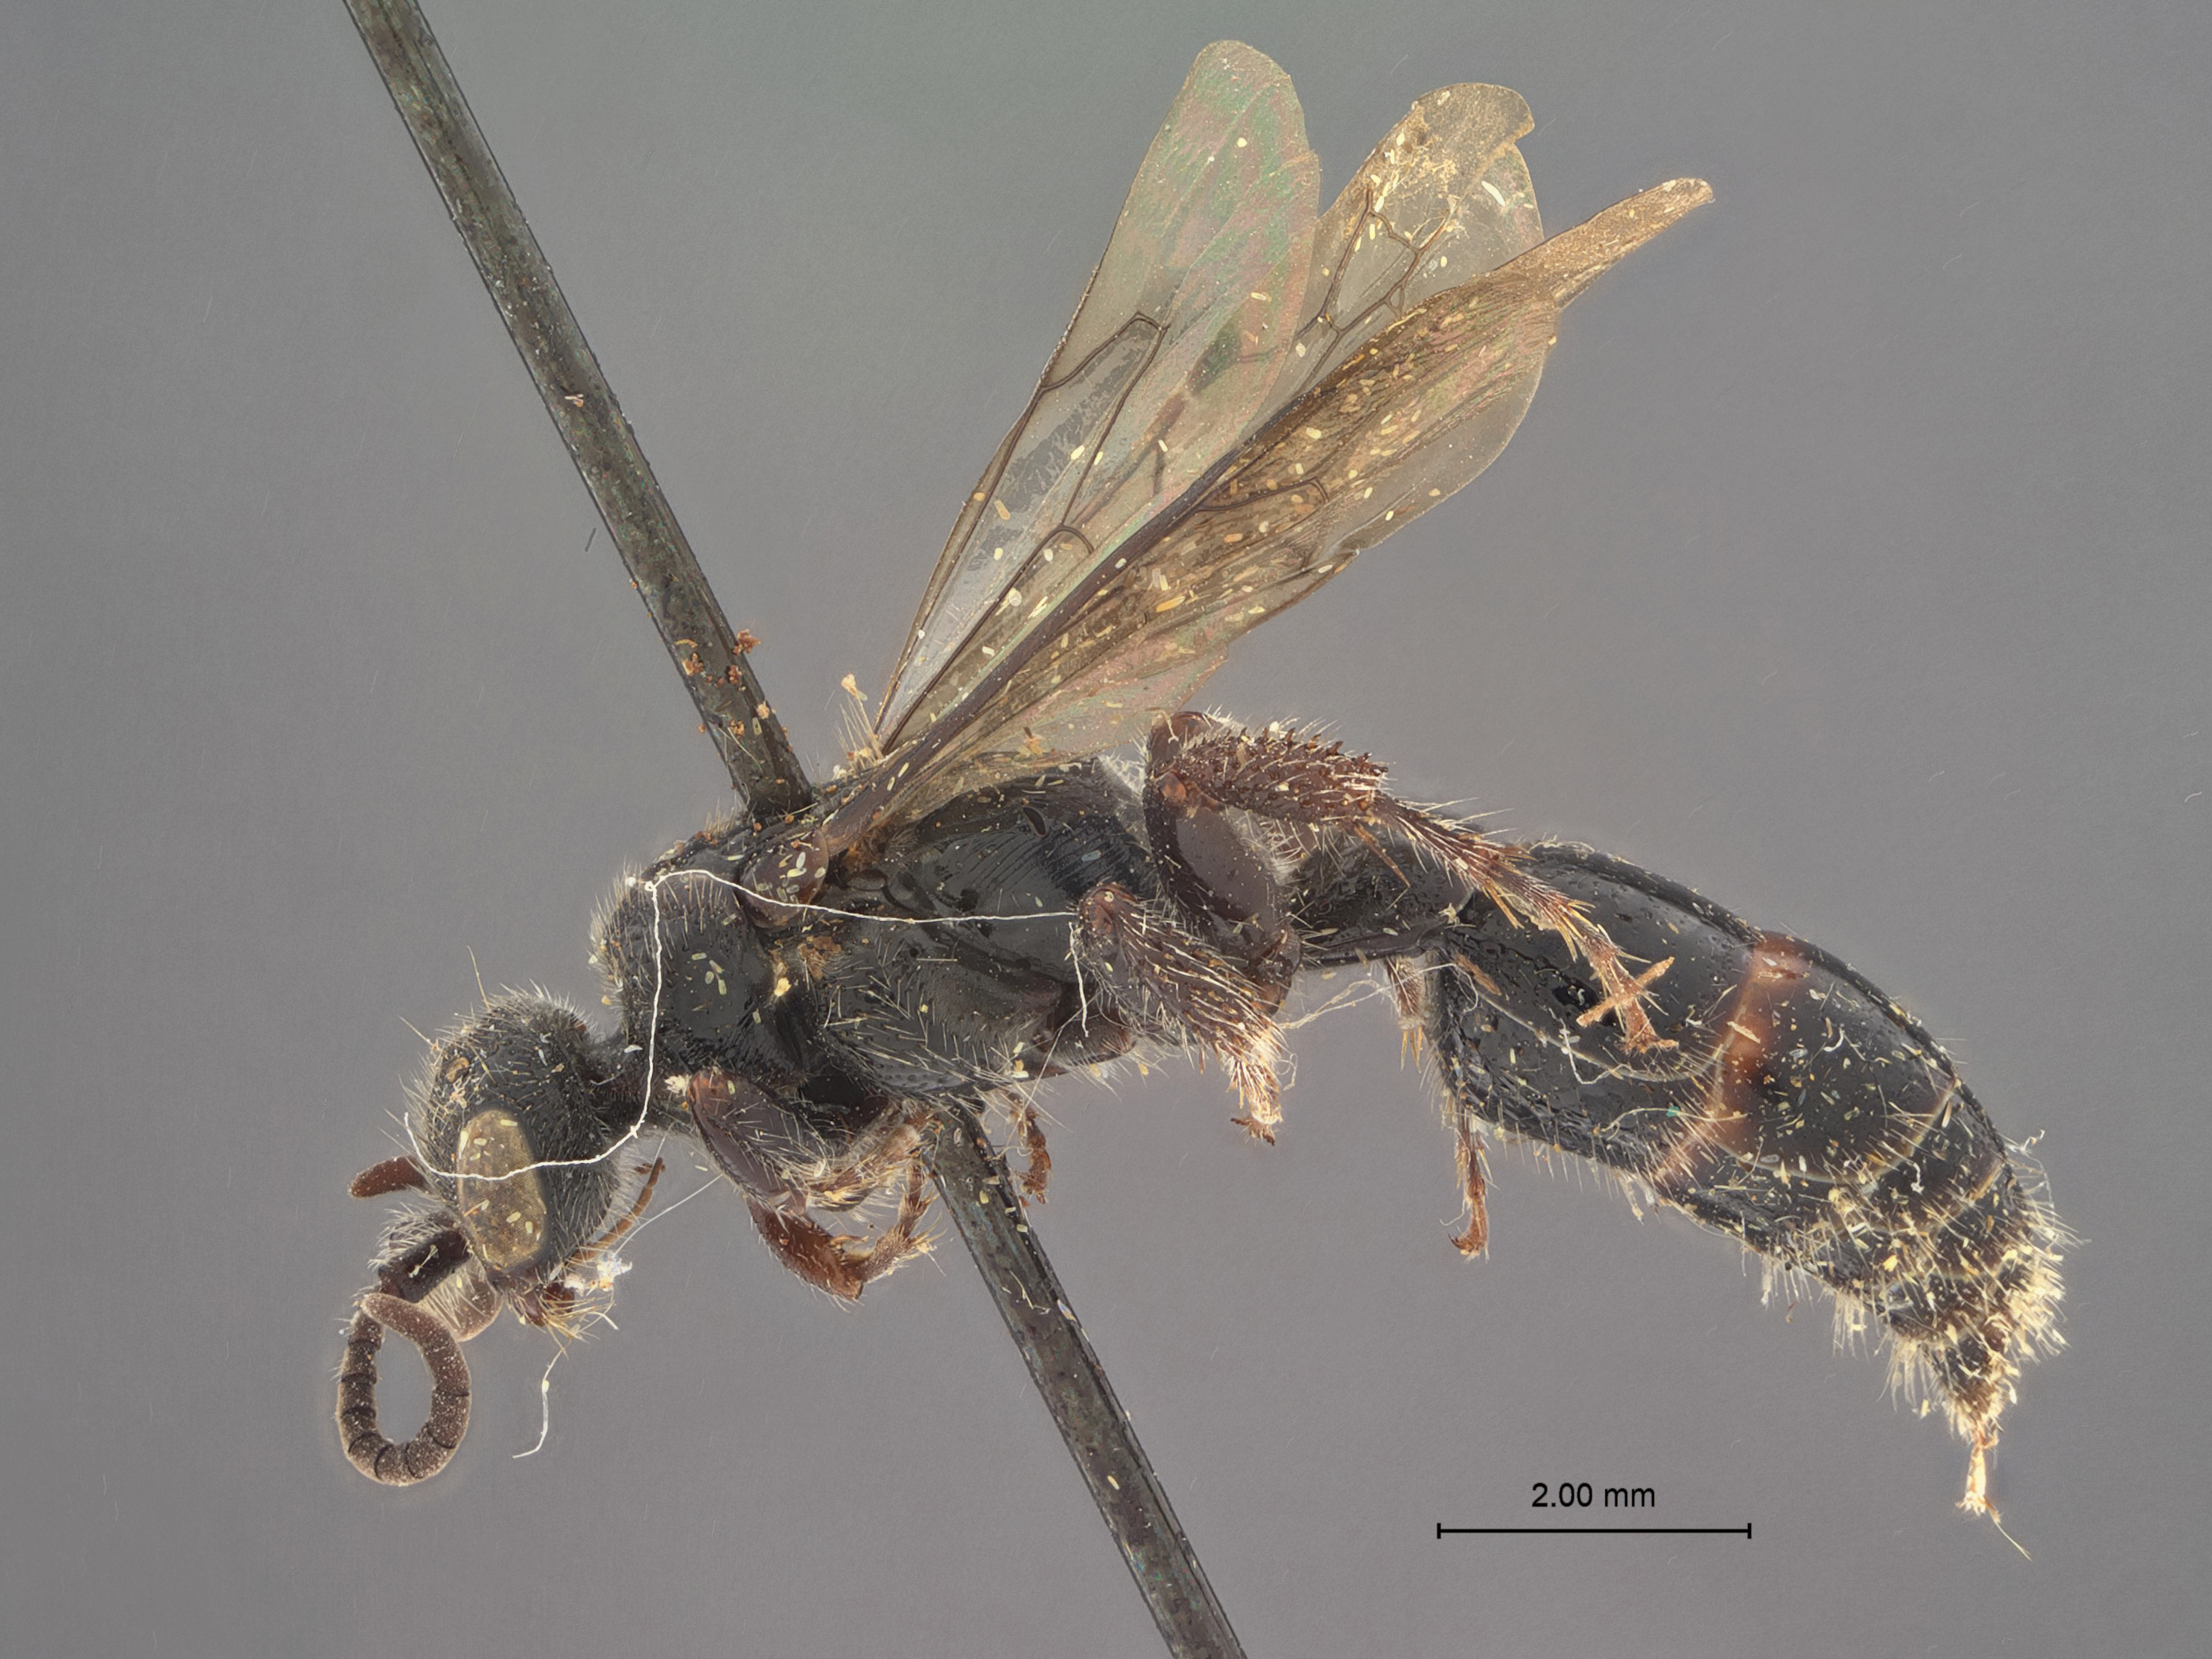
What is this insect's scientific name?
Tiphia laudata
